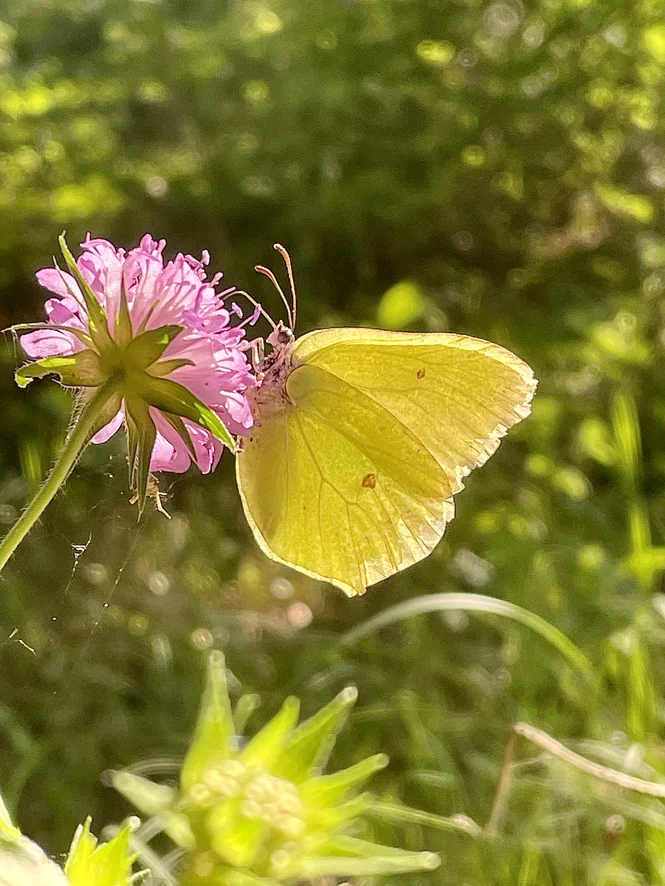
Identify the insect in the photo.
Gonepteryx rhamni
